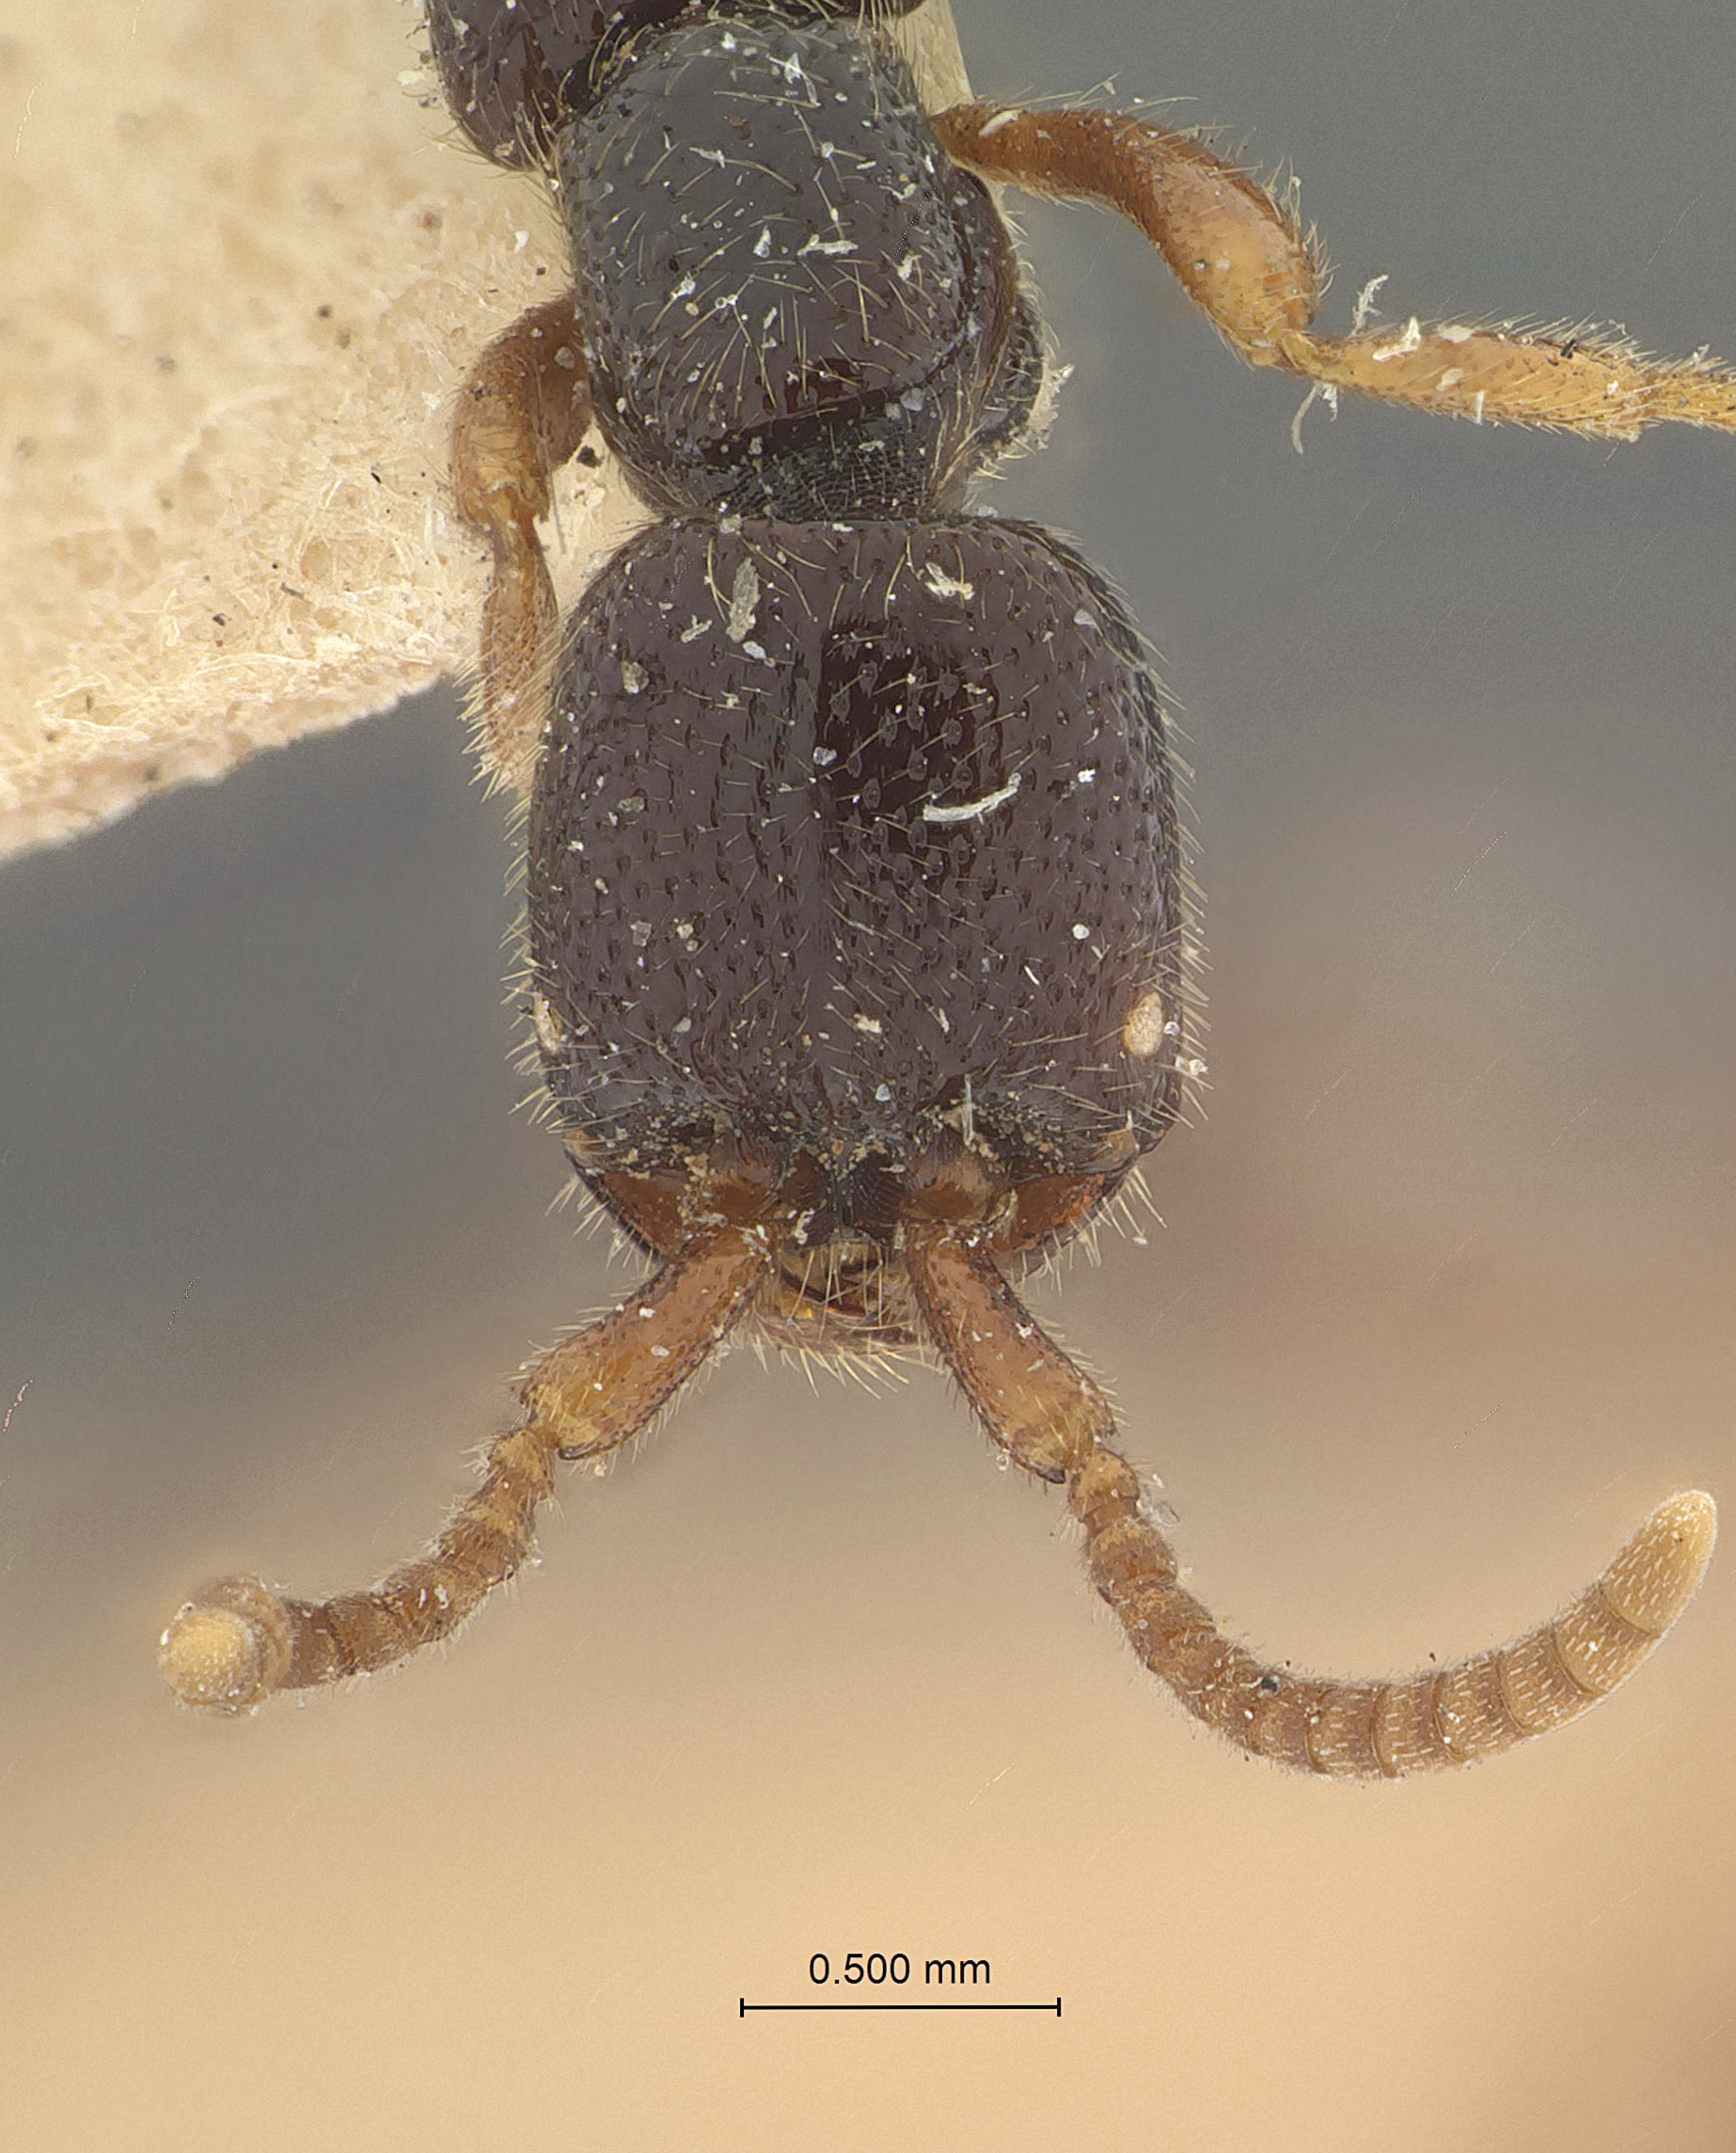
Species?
Pseudisobrachium terresi
